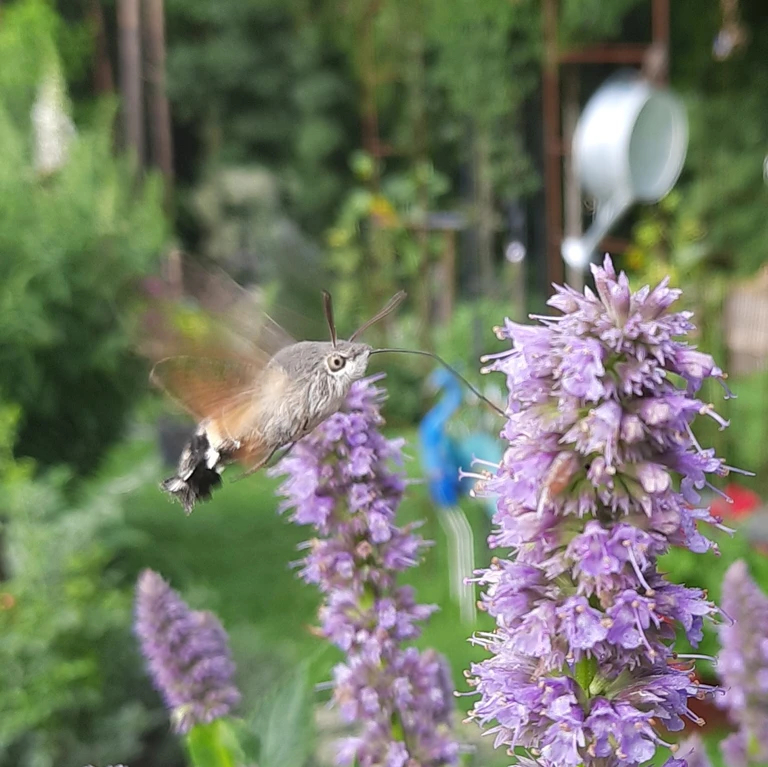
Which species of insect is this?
Macroglossum stellatarum
